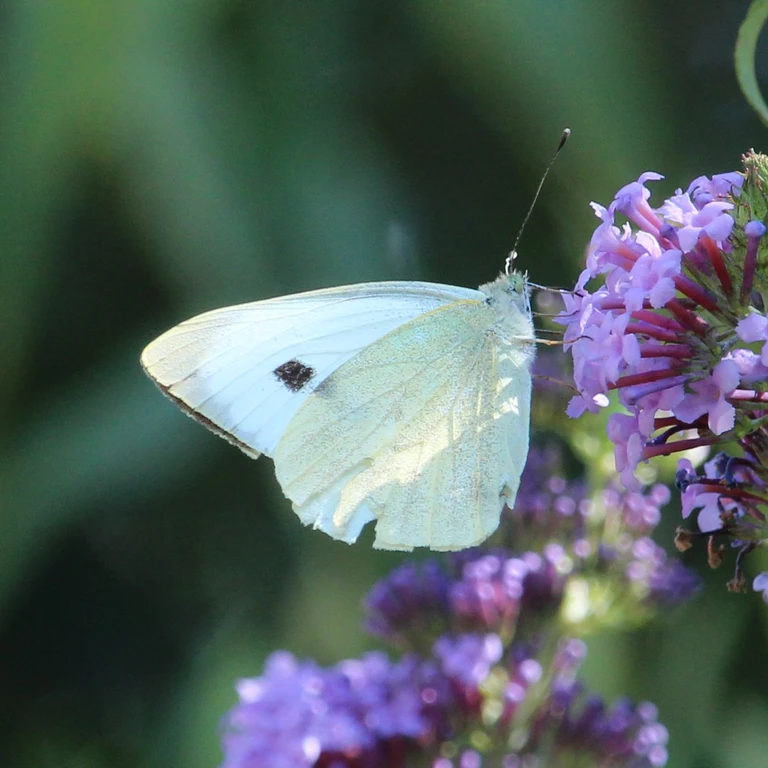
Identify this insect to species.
Pieris brassicae
